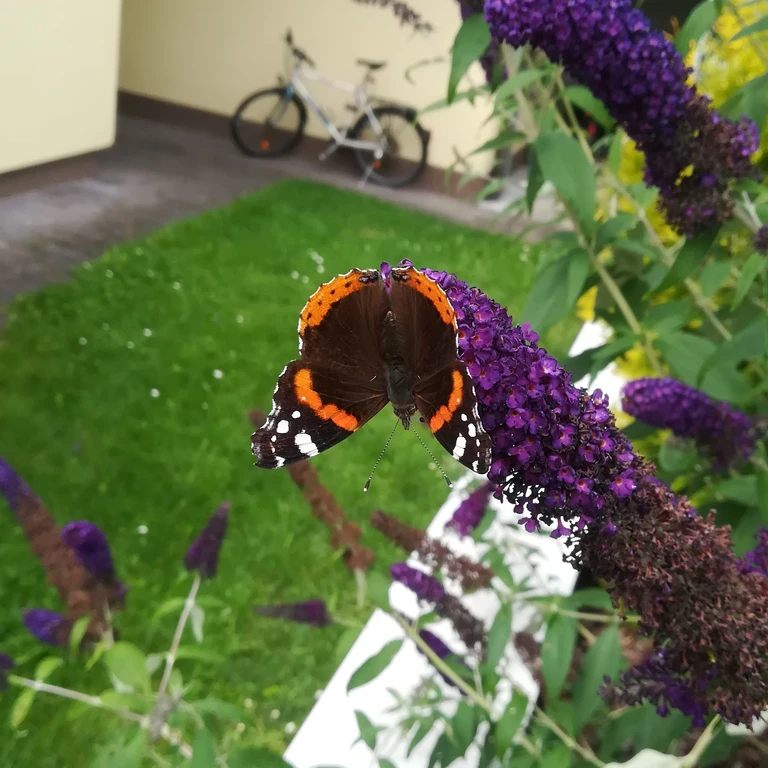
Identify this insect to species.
Vanessa atalanta
